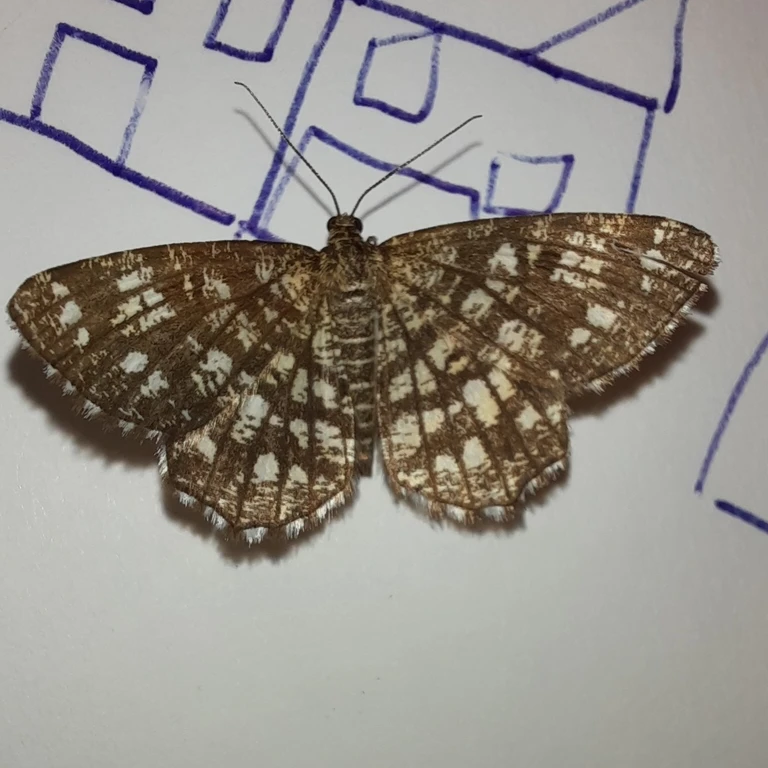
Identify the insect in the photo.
Chiasmia clathrata
